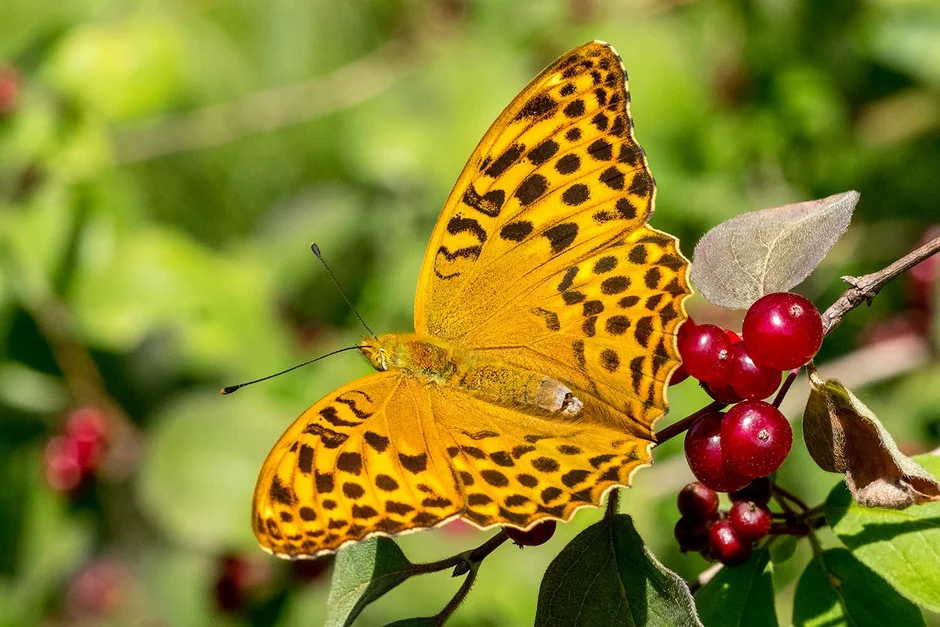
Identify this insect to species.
Argynnis paphia
